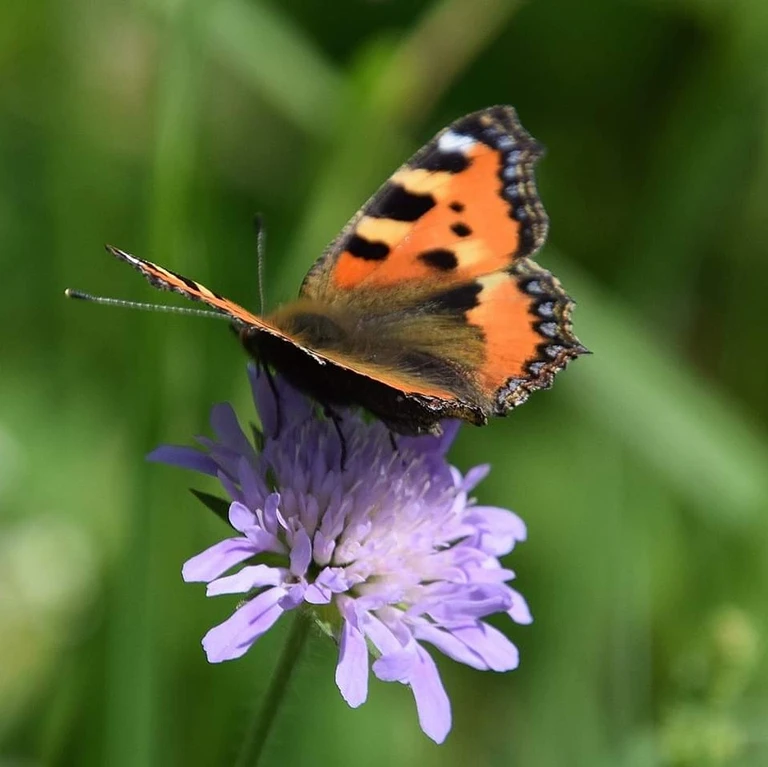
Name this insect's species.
Aglais urticae
